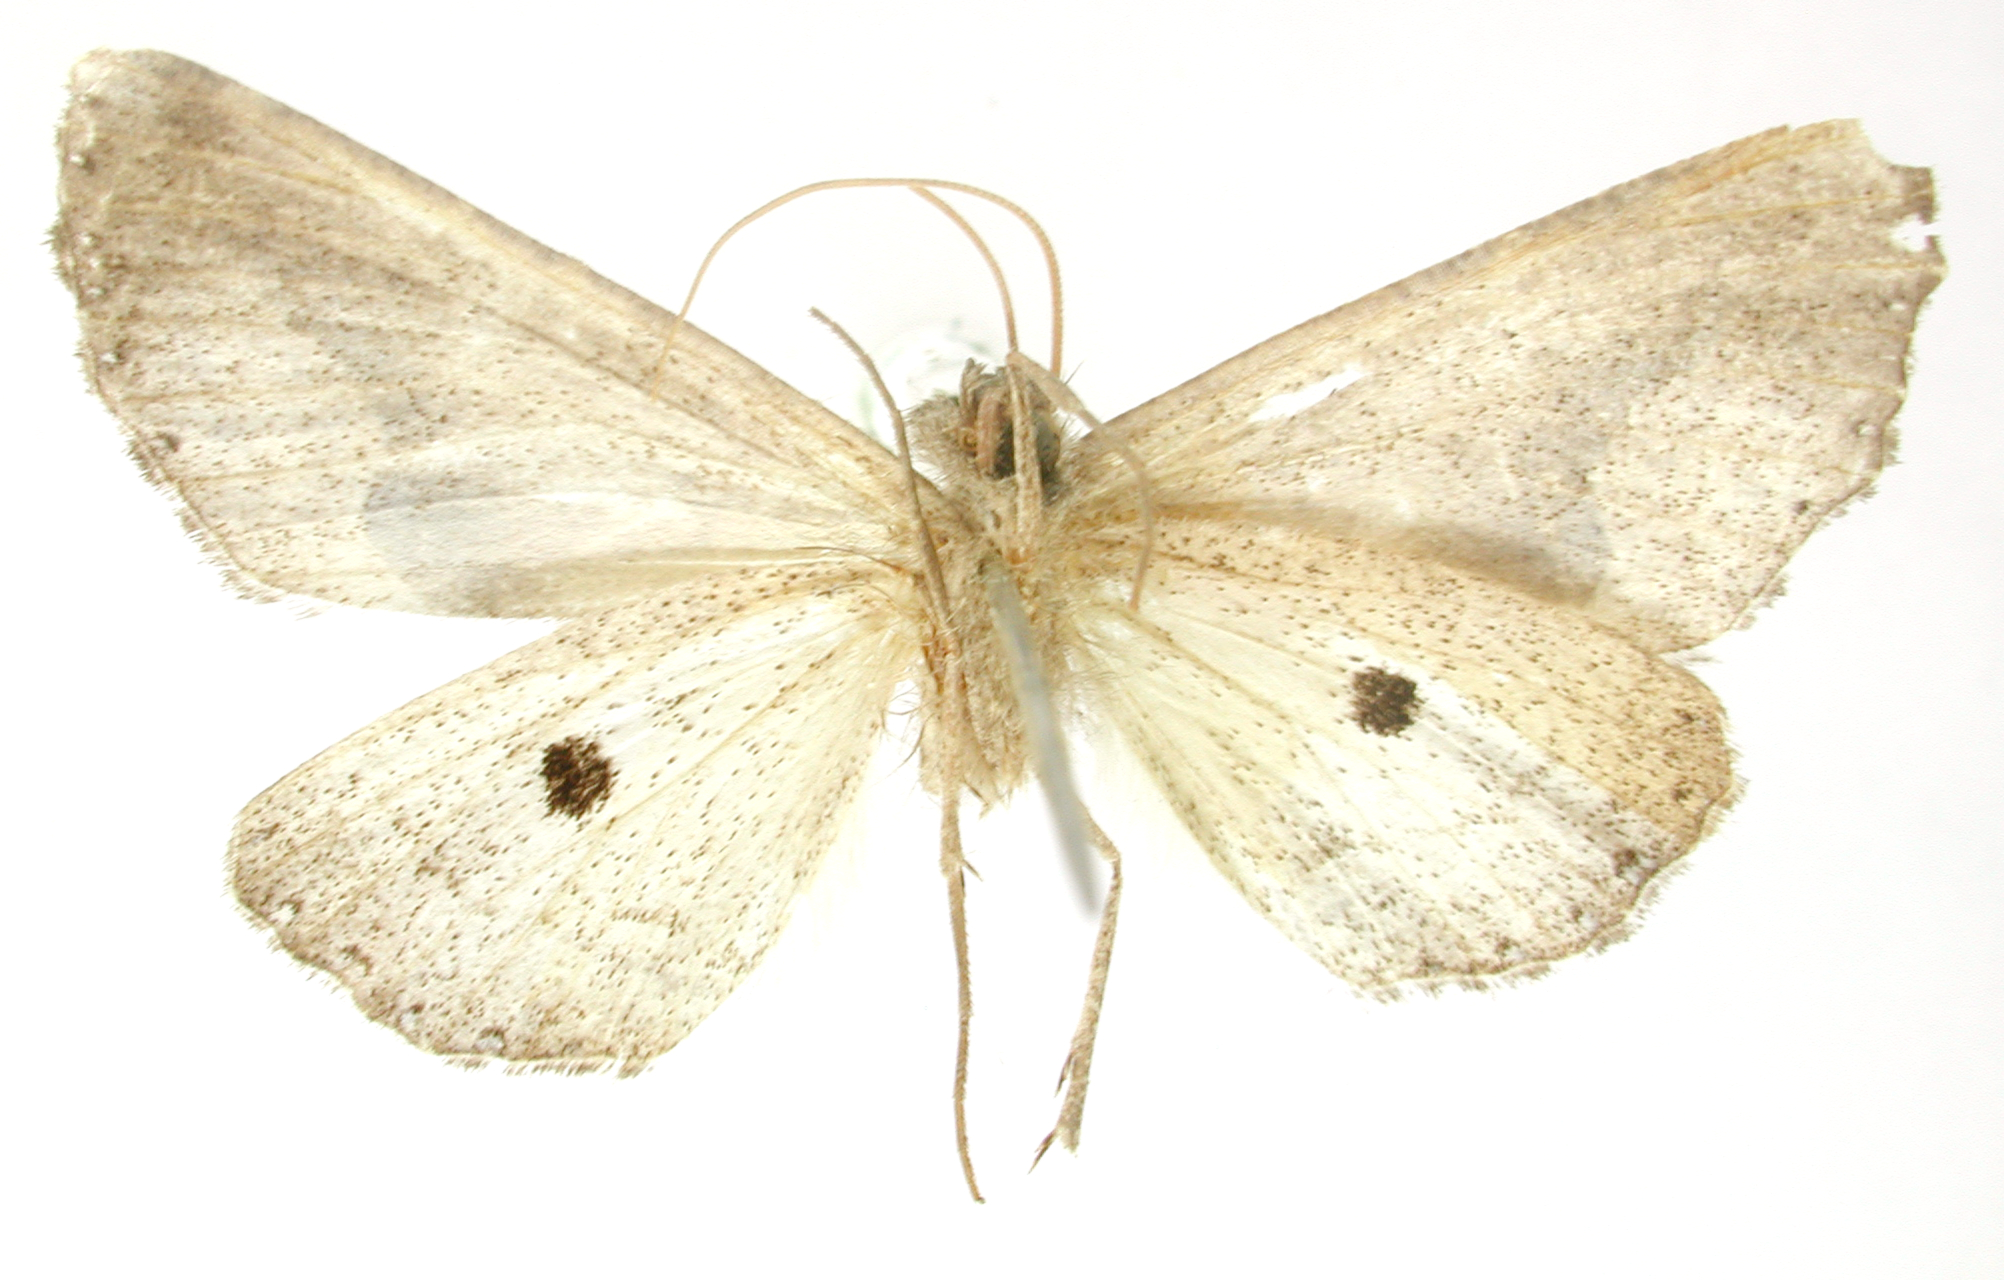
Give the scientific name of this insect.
Pero atridisca
